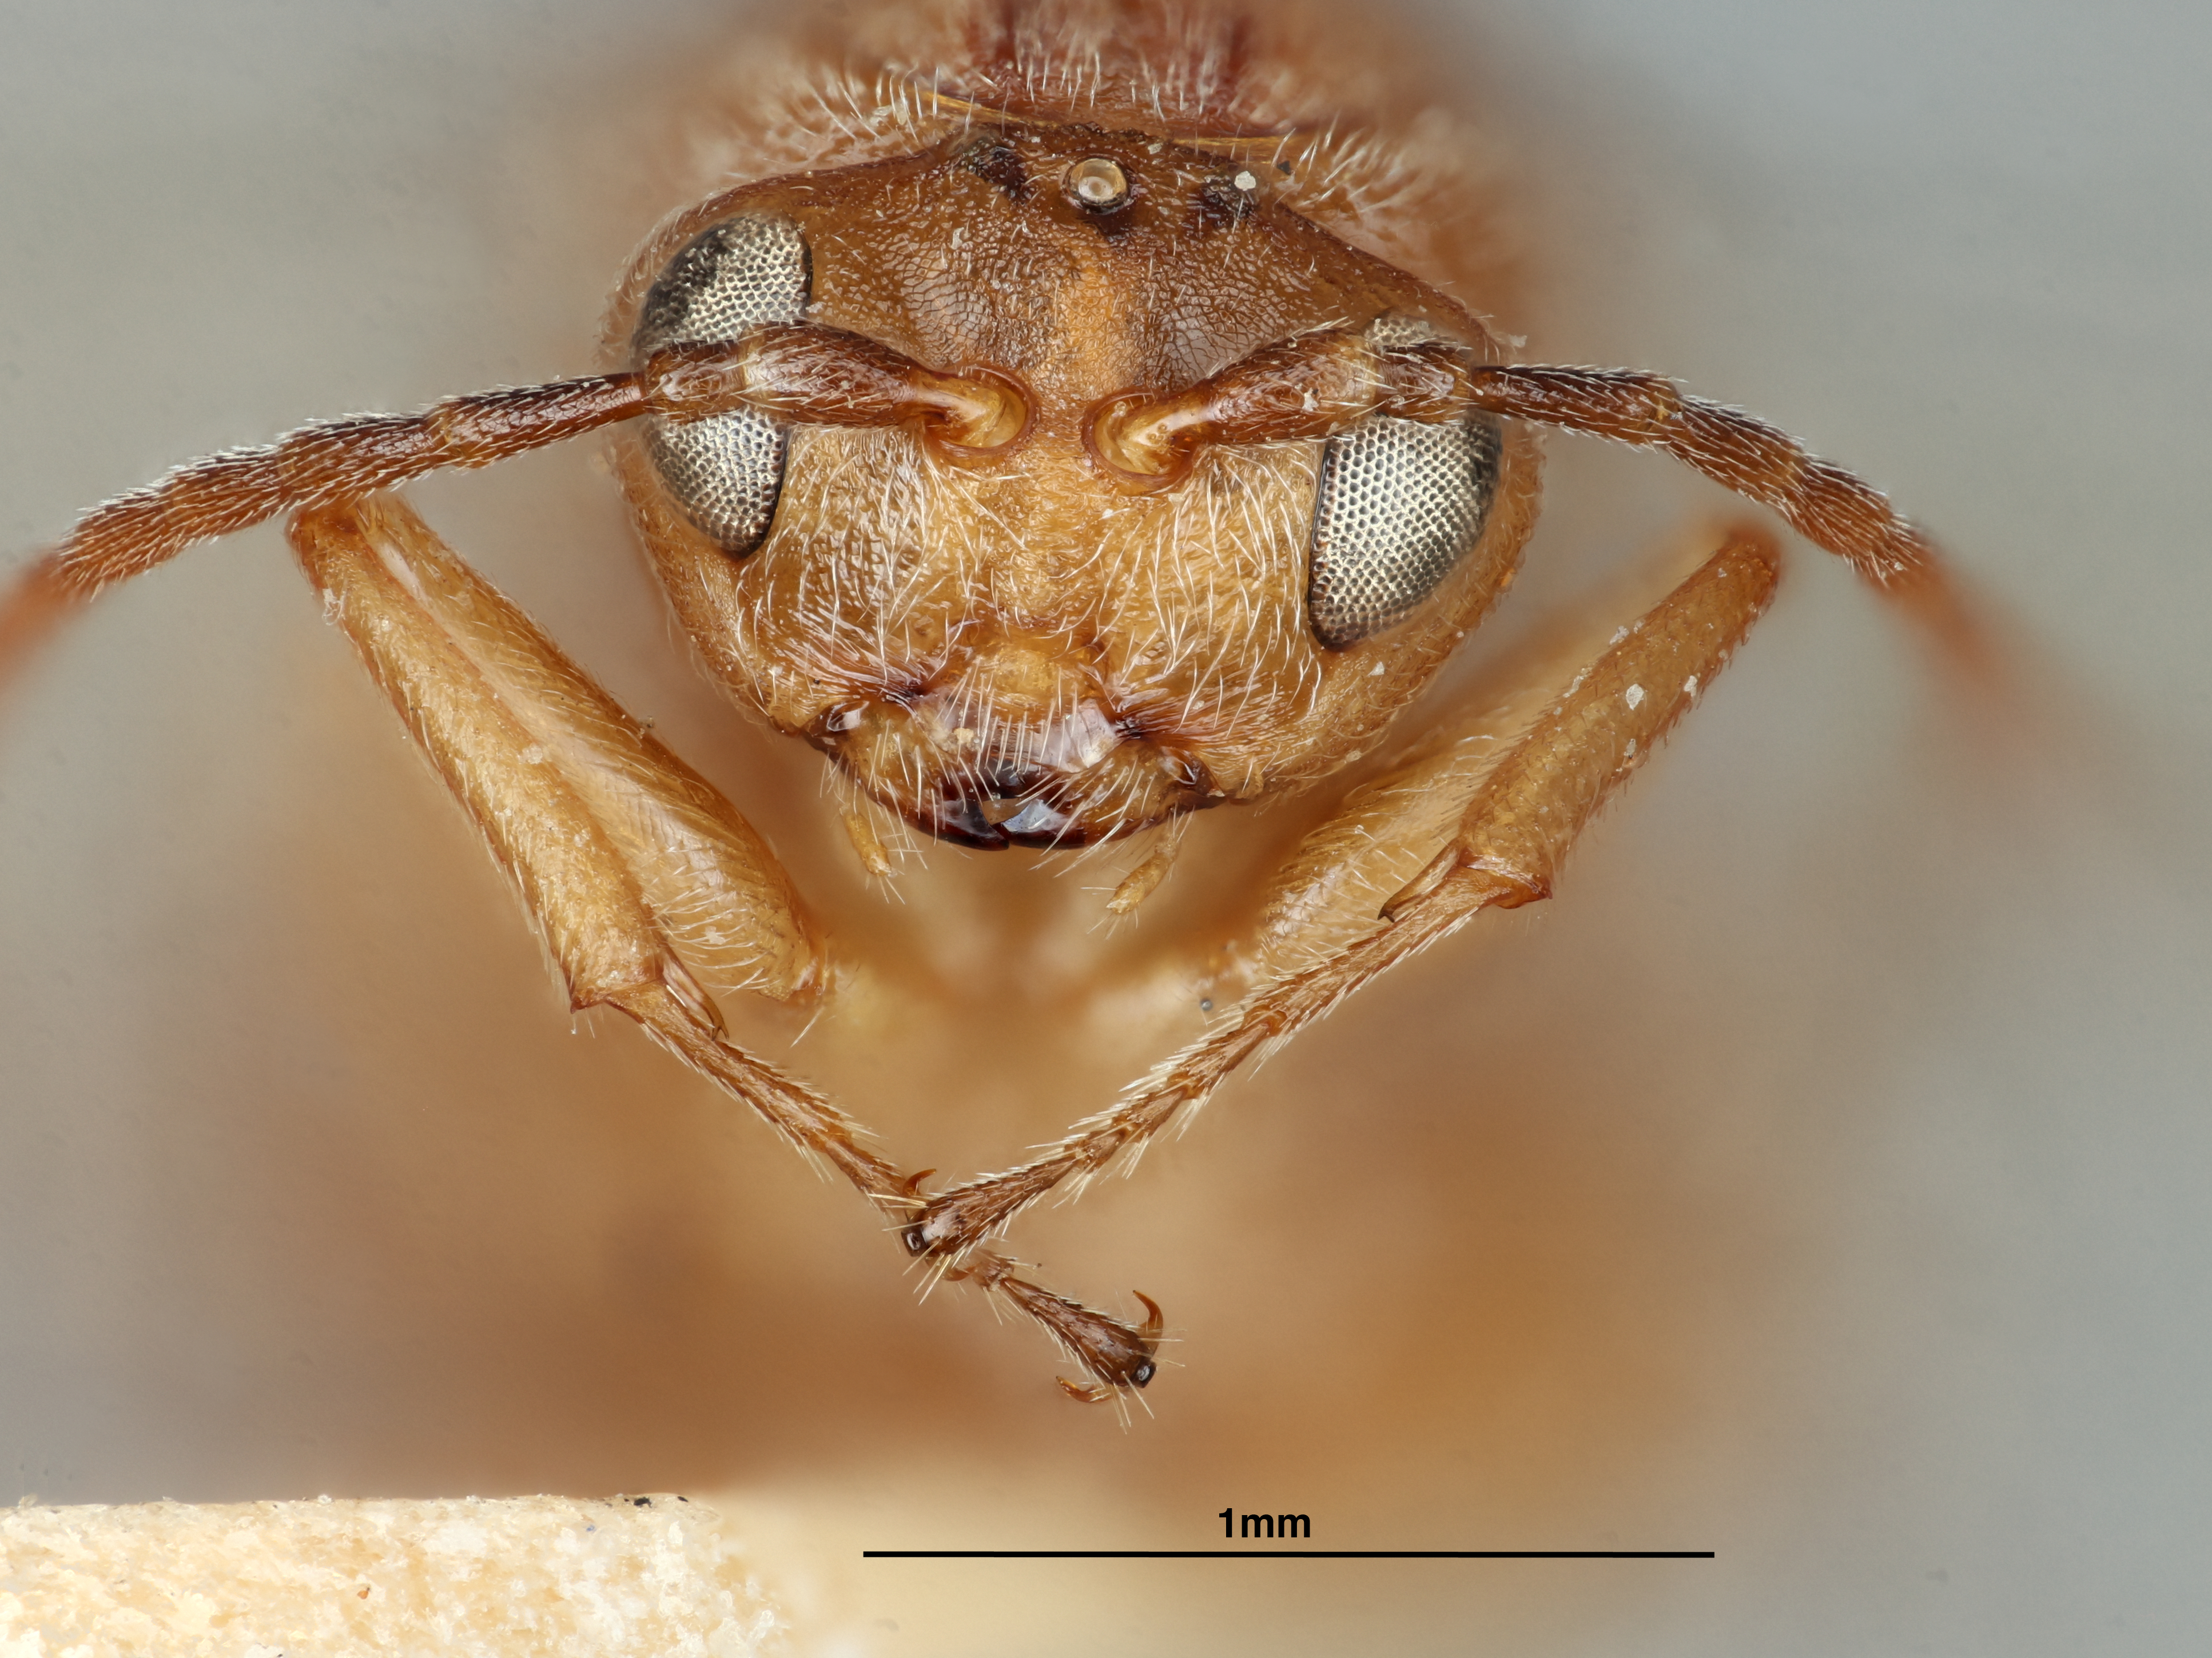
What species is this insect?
Callirhytis banalella
